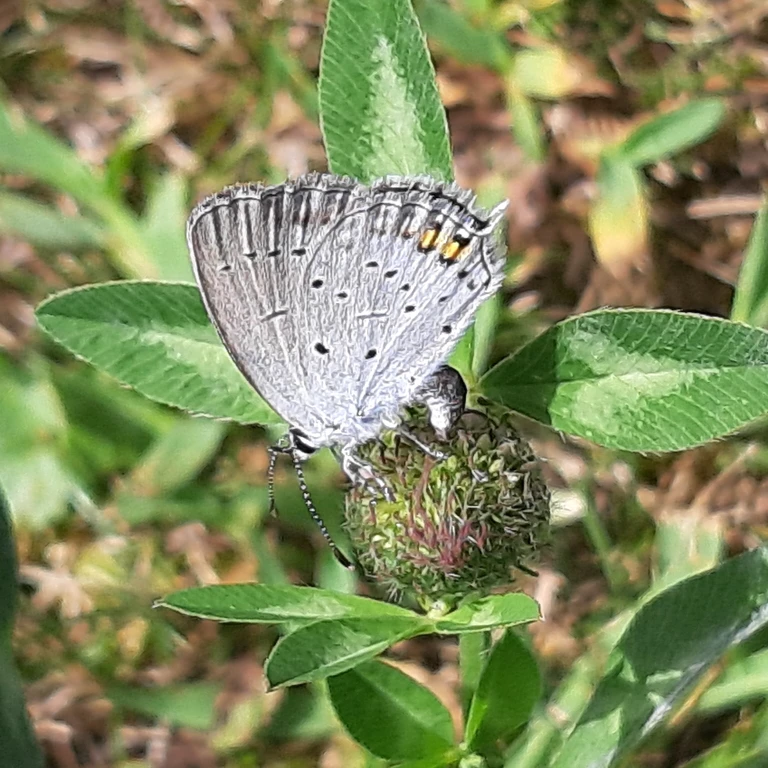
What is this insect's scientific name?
Cupido argiades (also Elkalyce argiades)
